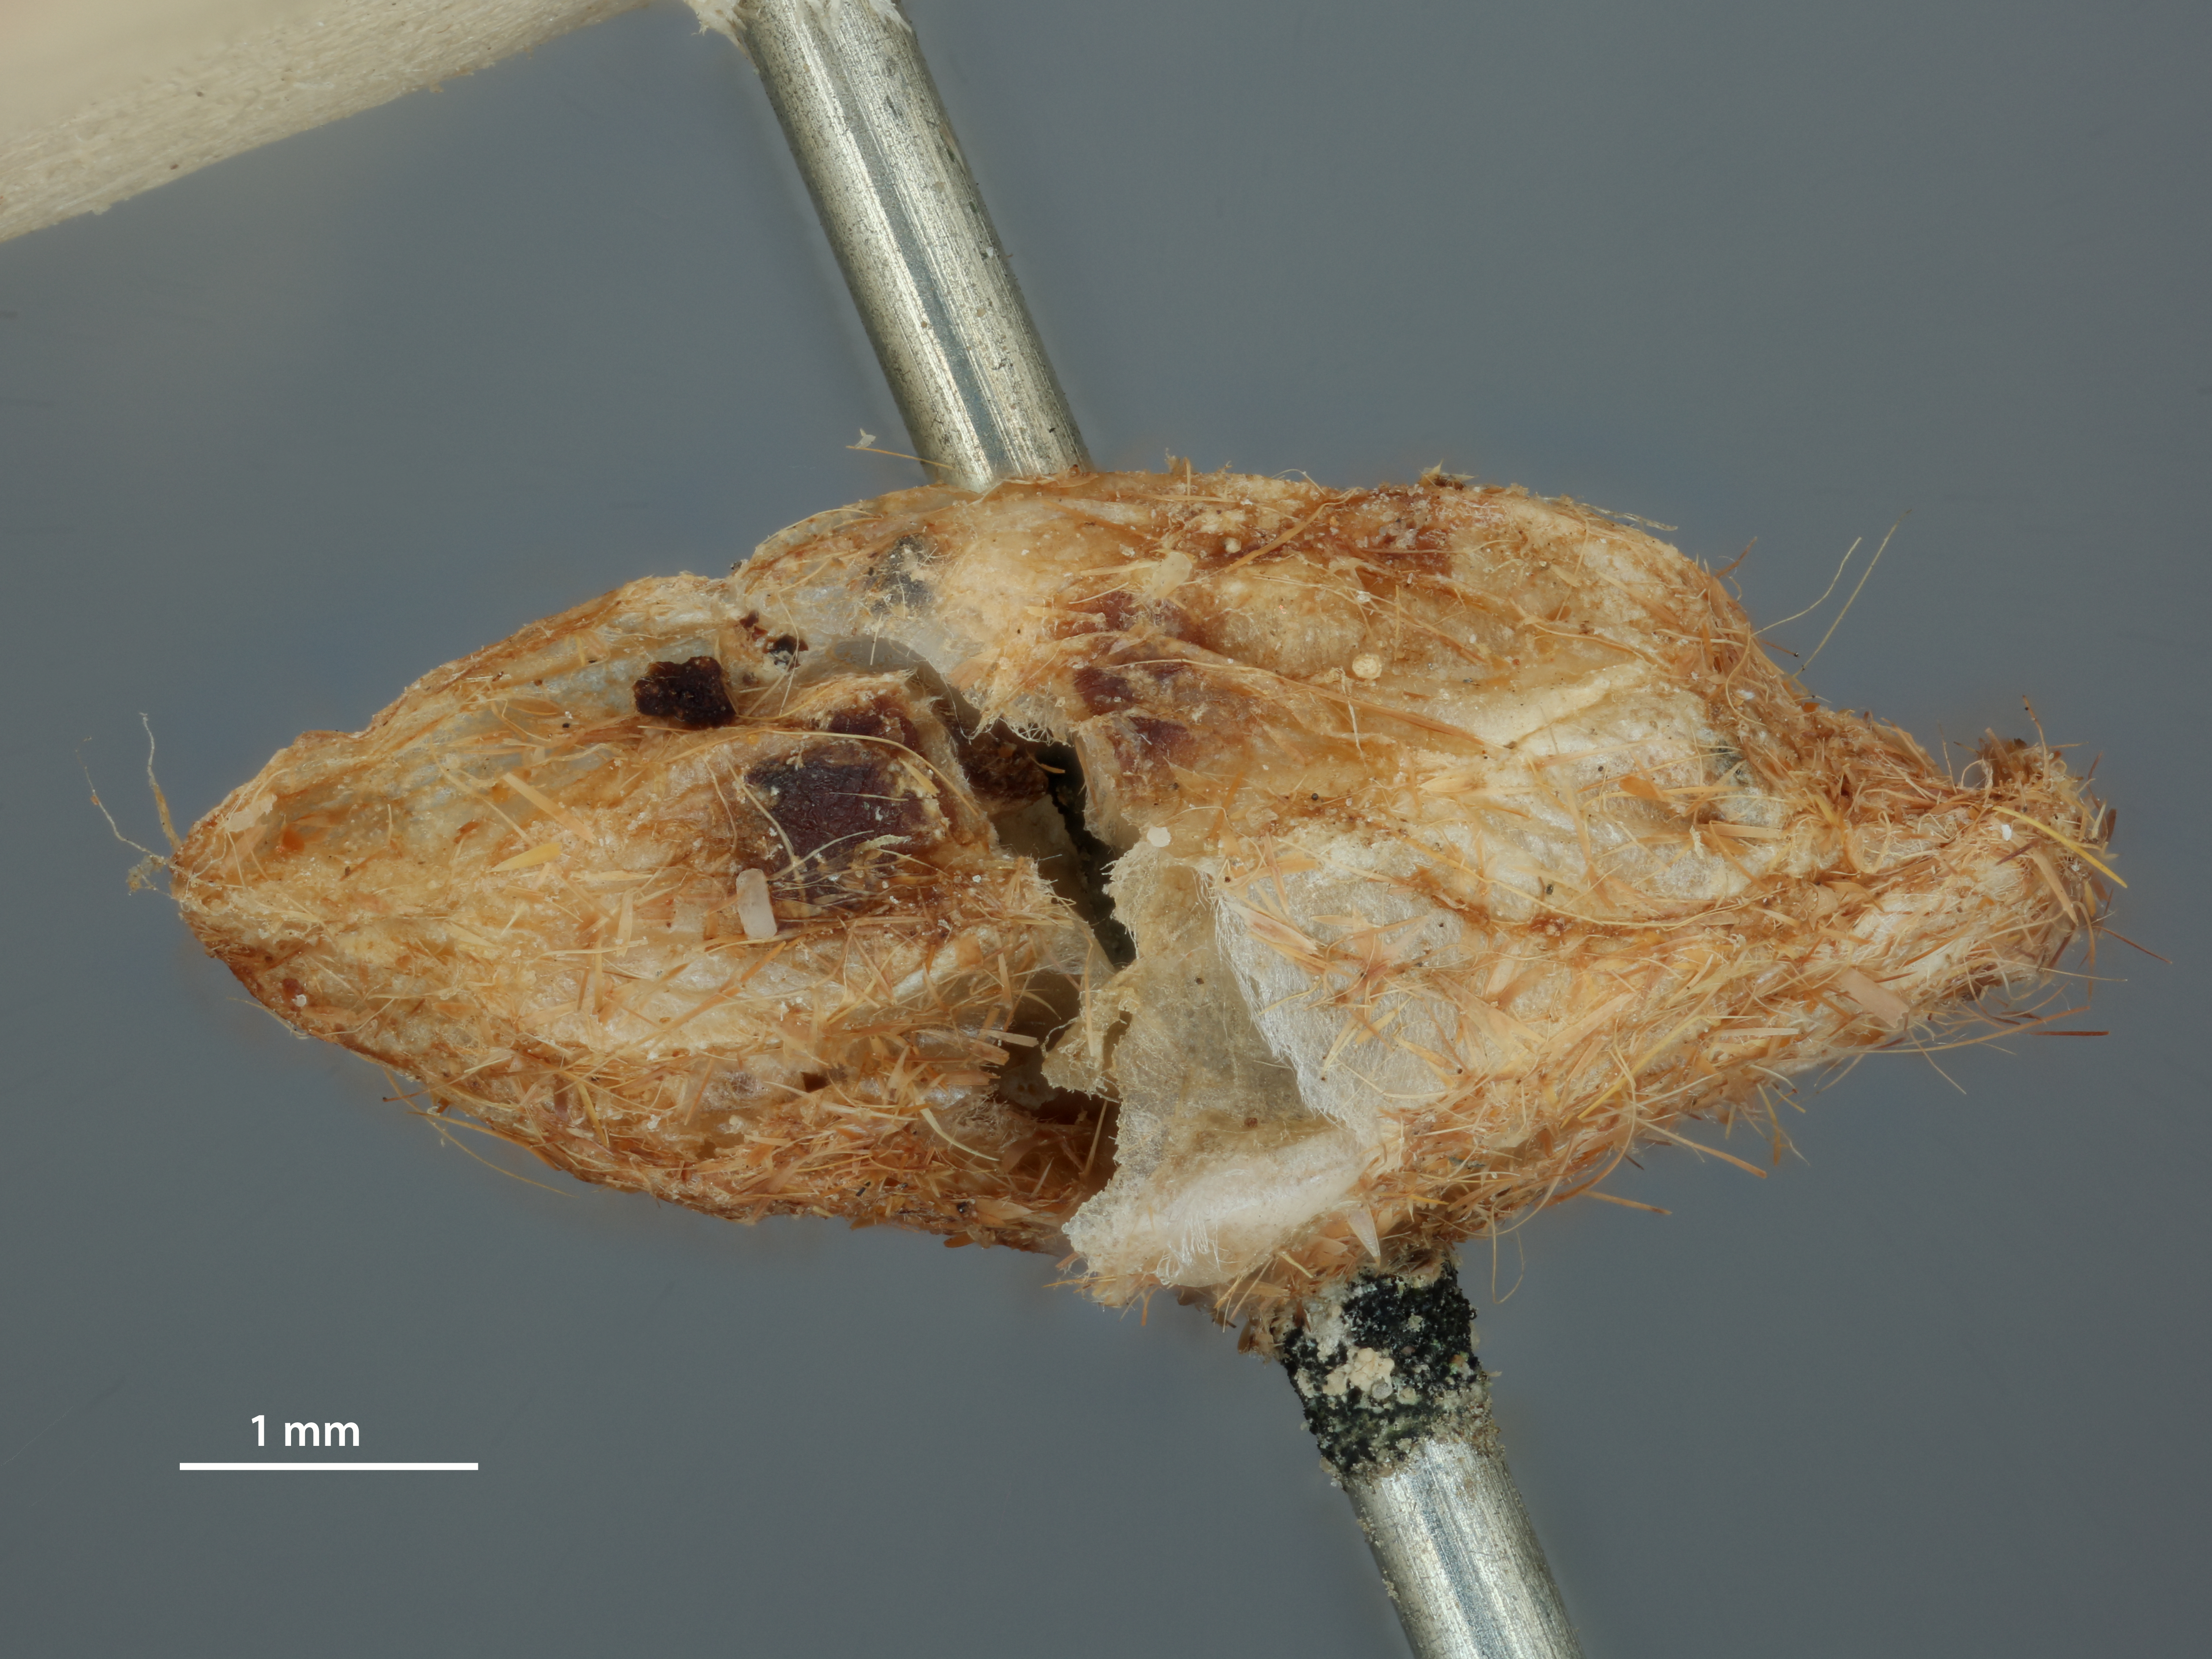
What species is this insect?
Oncophanes melleus
